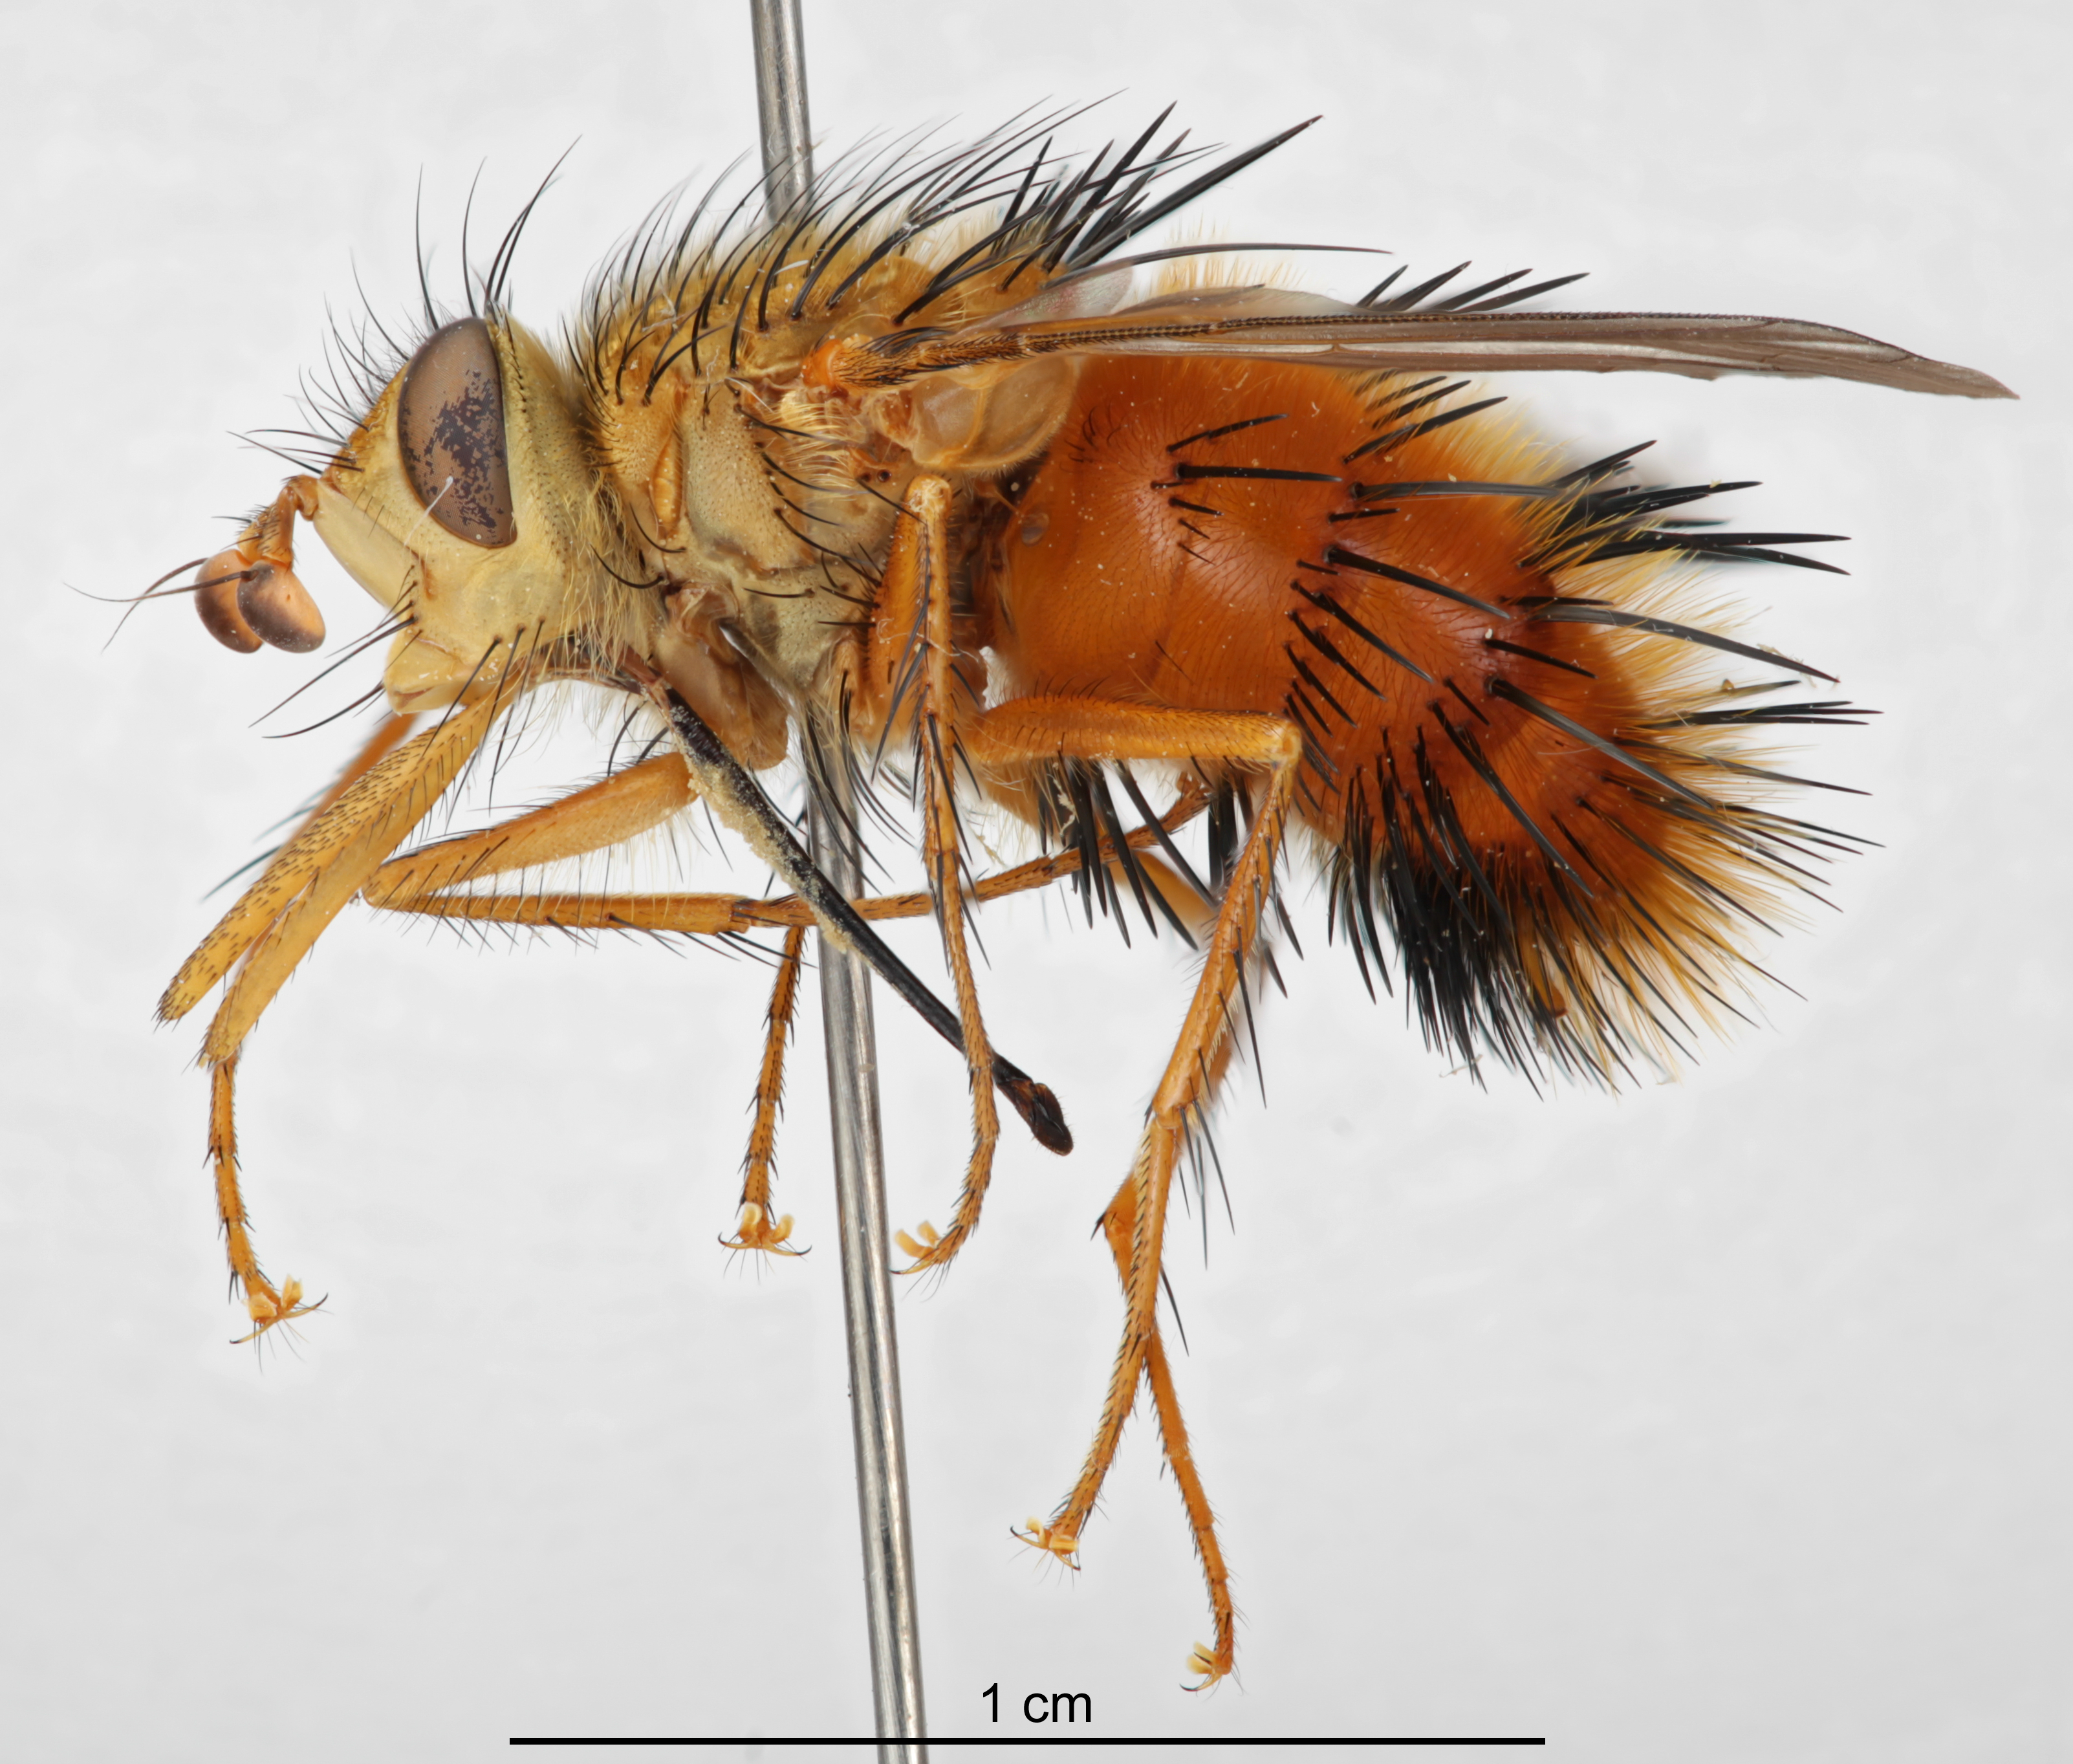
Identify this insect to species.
Adejeania vexatrix
